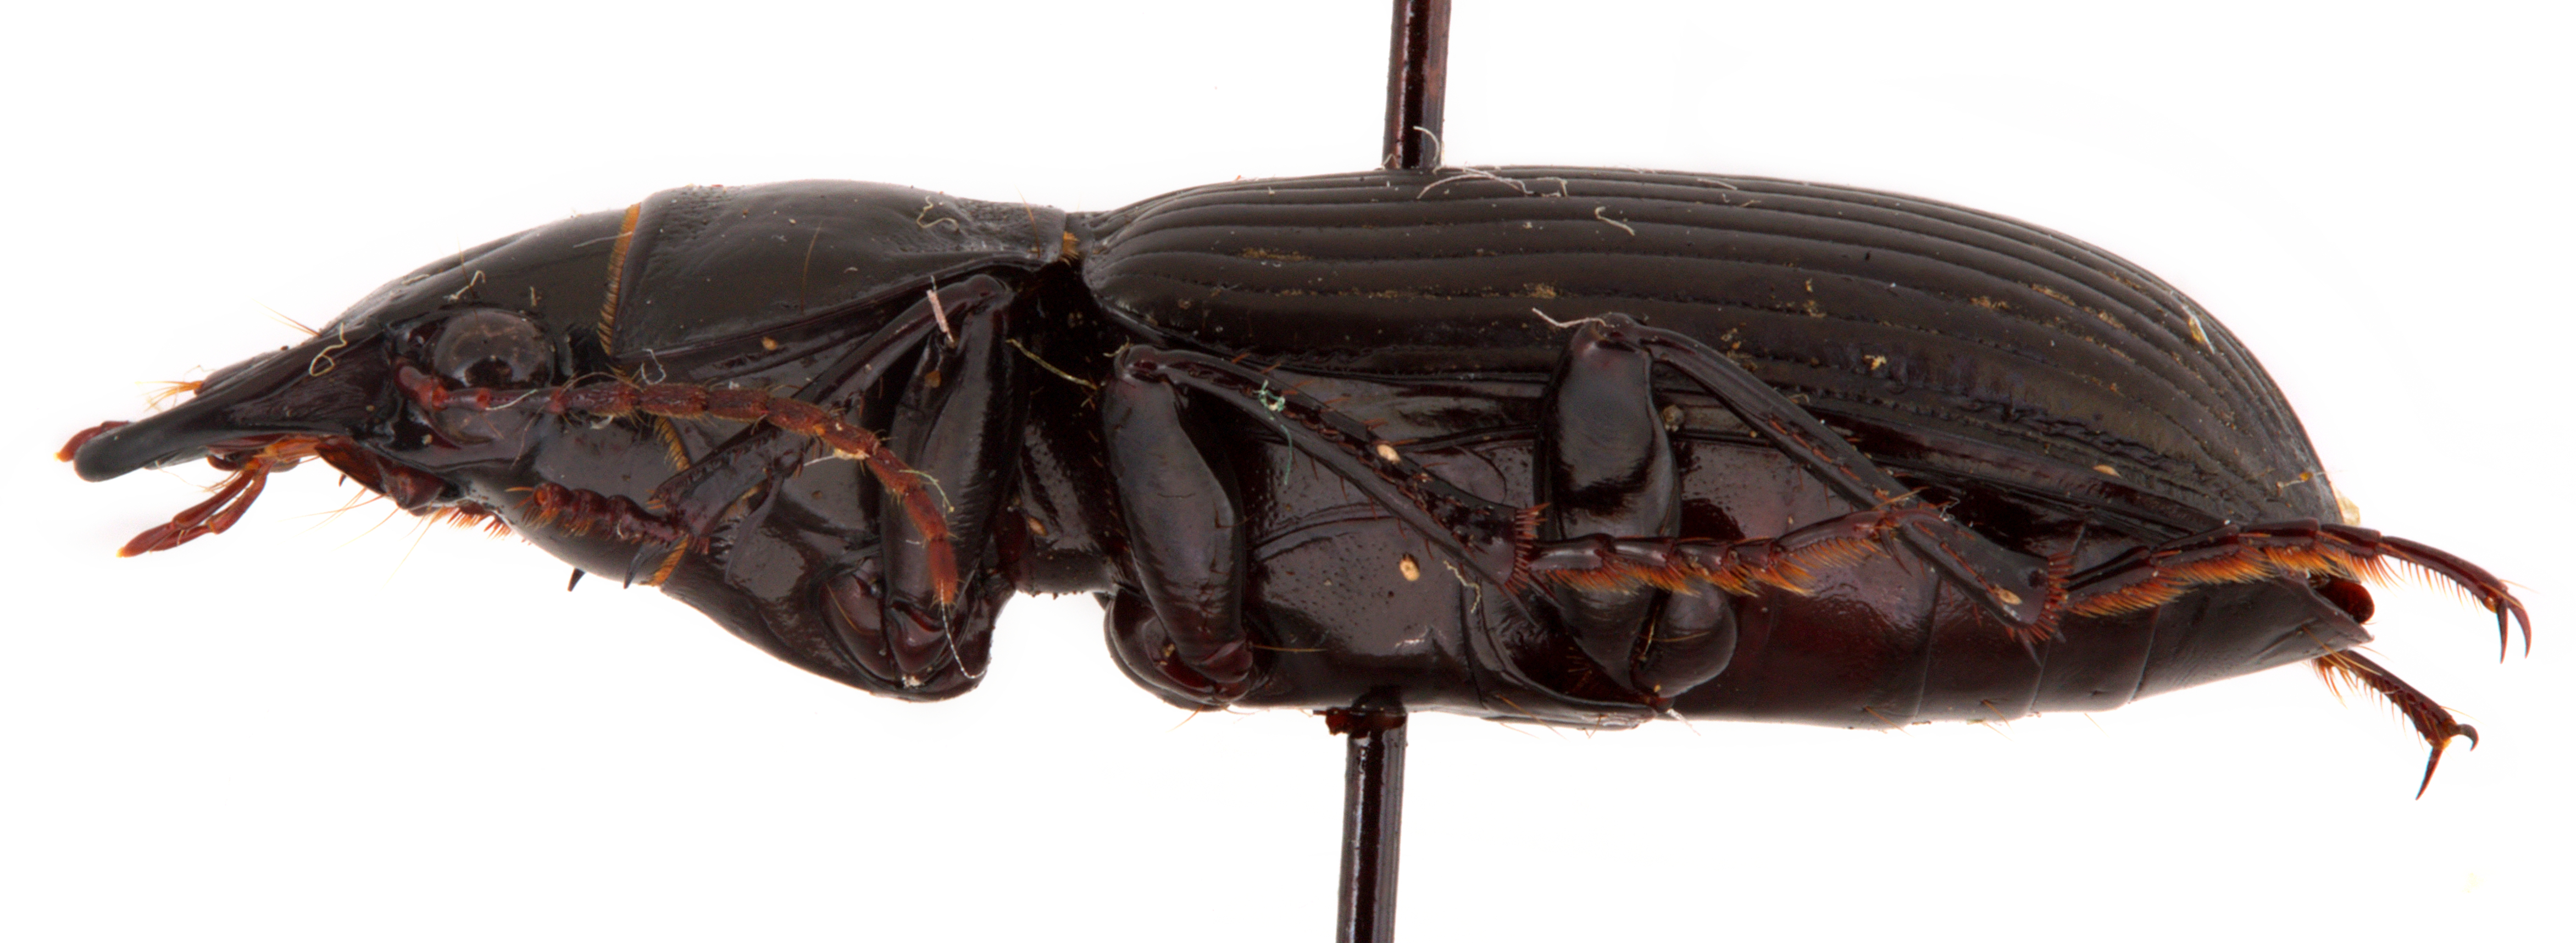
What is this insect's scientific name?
Amara gigantea
